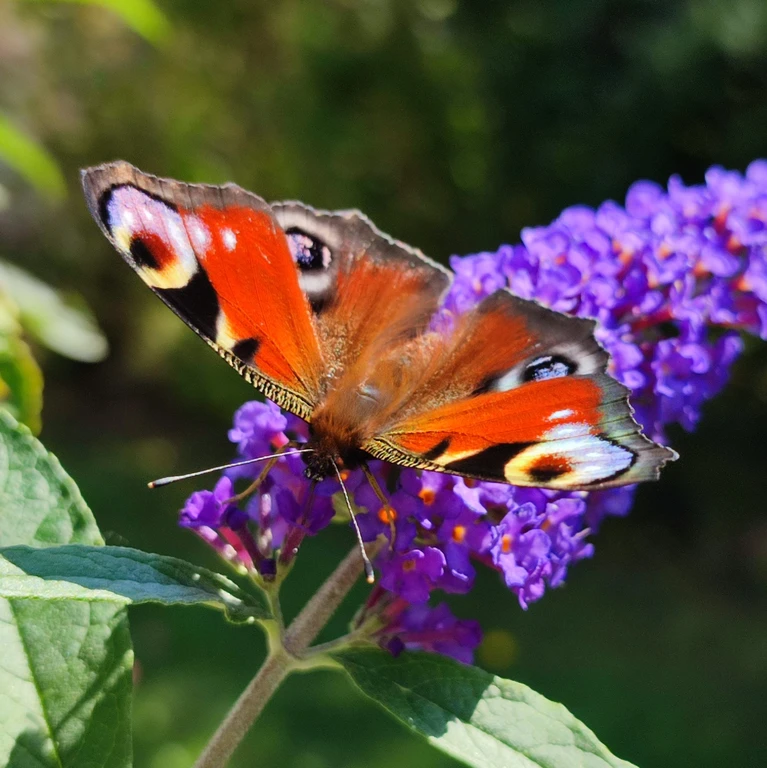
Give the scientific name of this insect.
Aglais io
